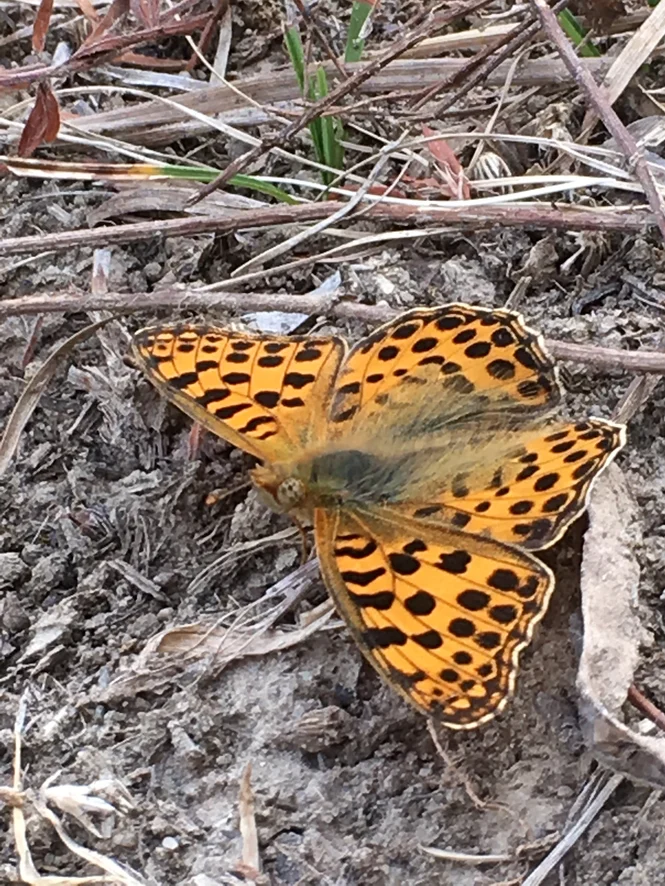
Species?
Issoria lathonia
